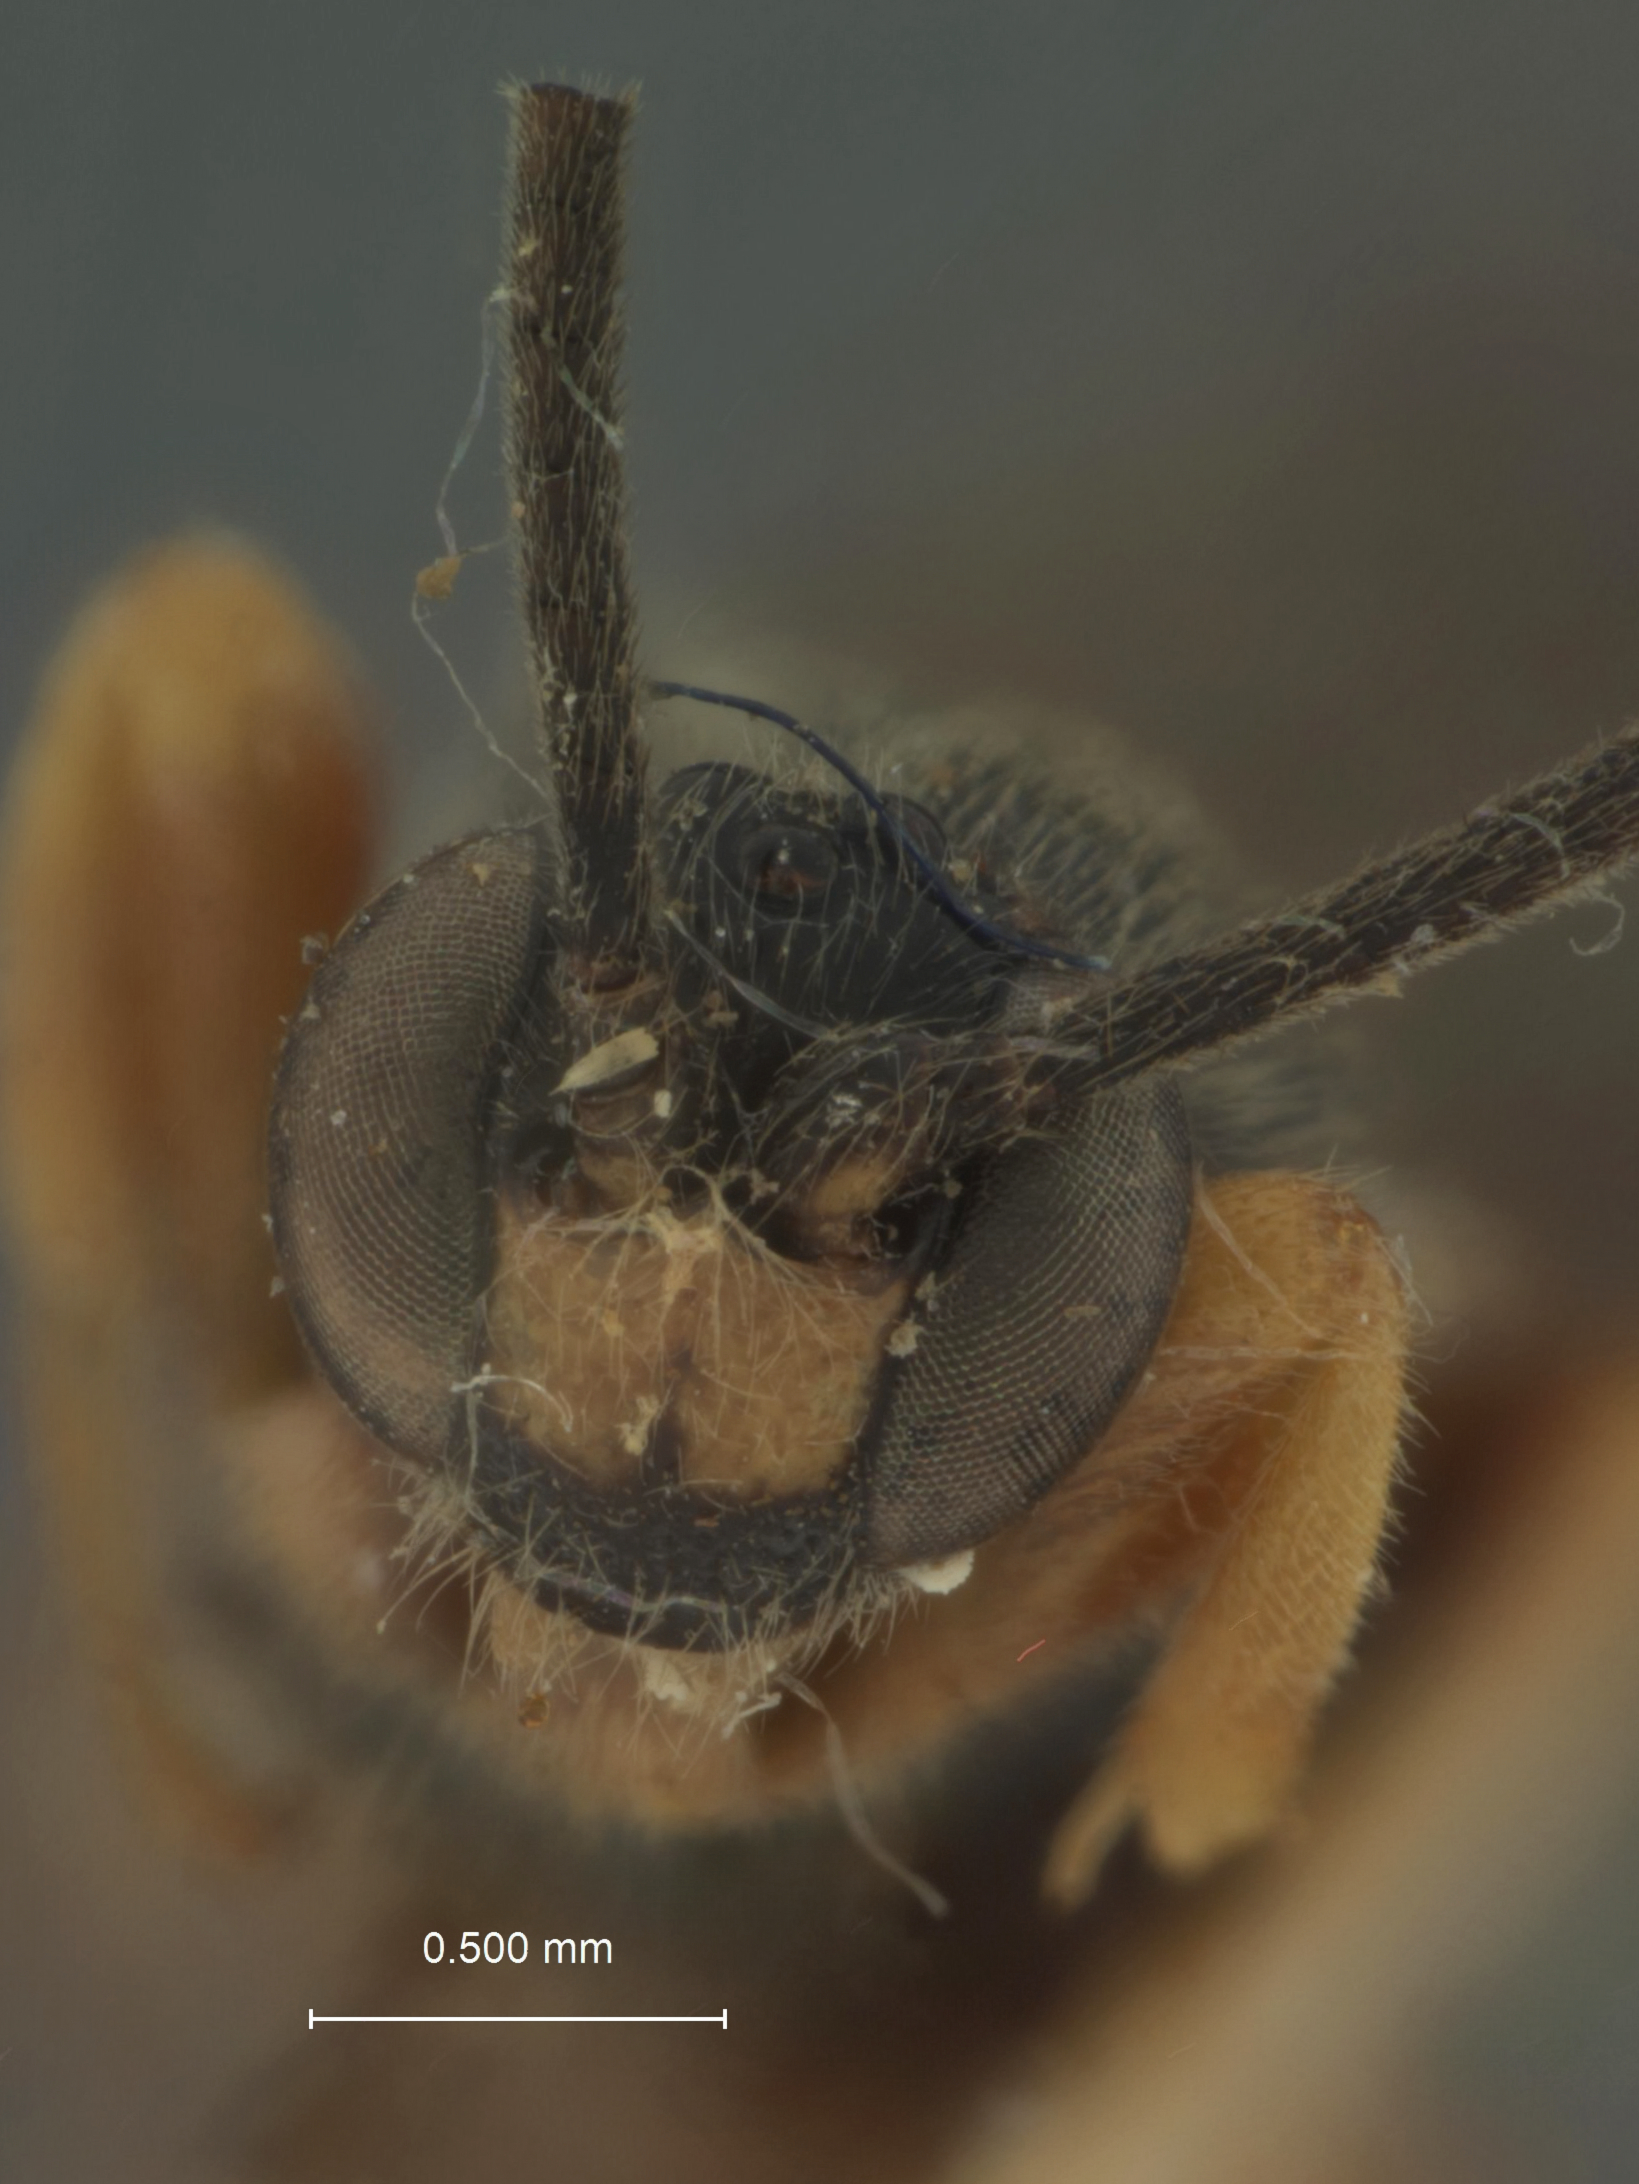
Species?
Exochus hakonensis
